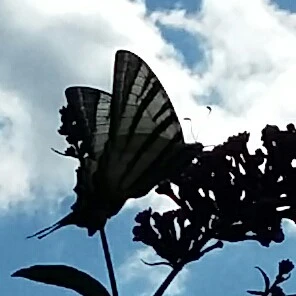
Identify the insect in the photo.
Iphiclides podalirius
